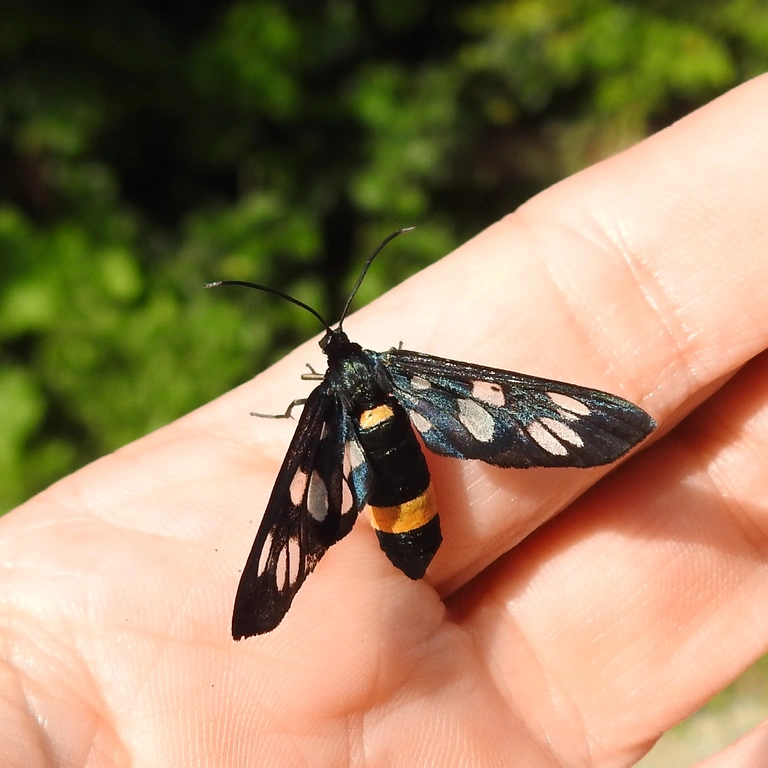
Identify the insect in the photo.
Amata phegea
